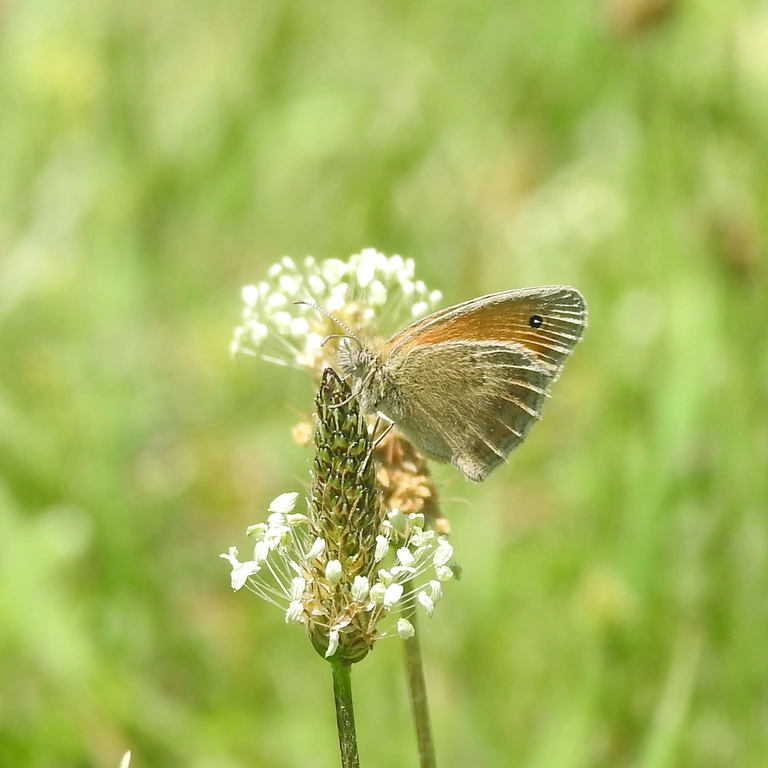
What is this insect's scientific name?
Coenonympha pamphilus
